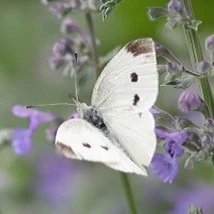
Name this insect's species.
Pieris rapae
